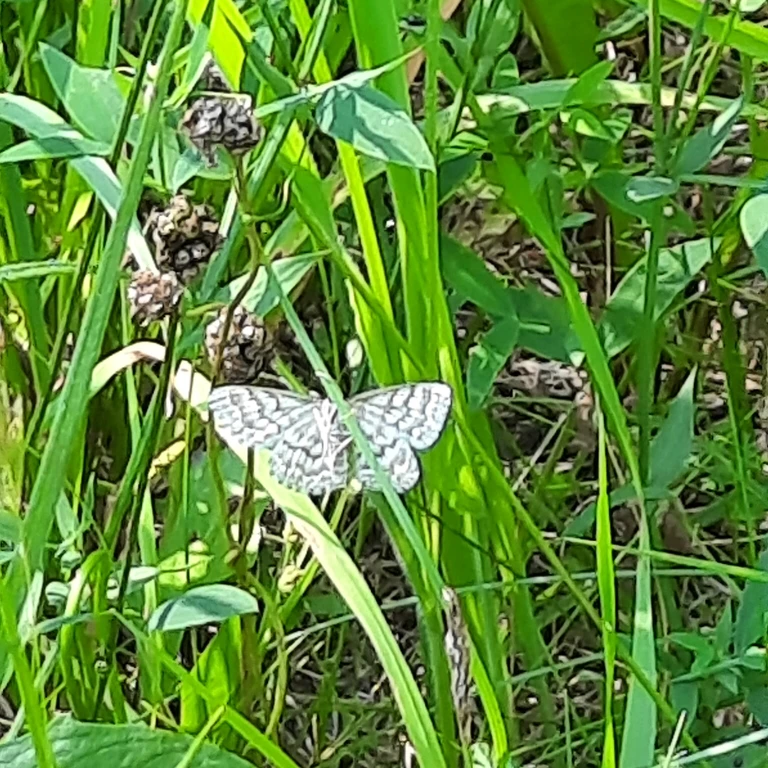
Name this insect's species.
Chiasmia clathrata
